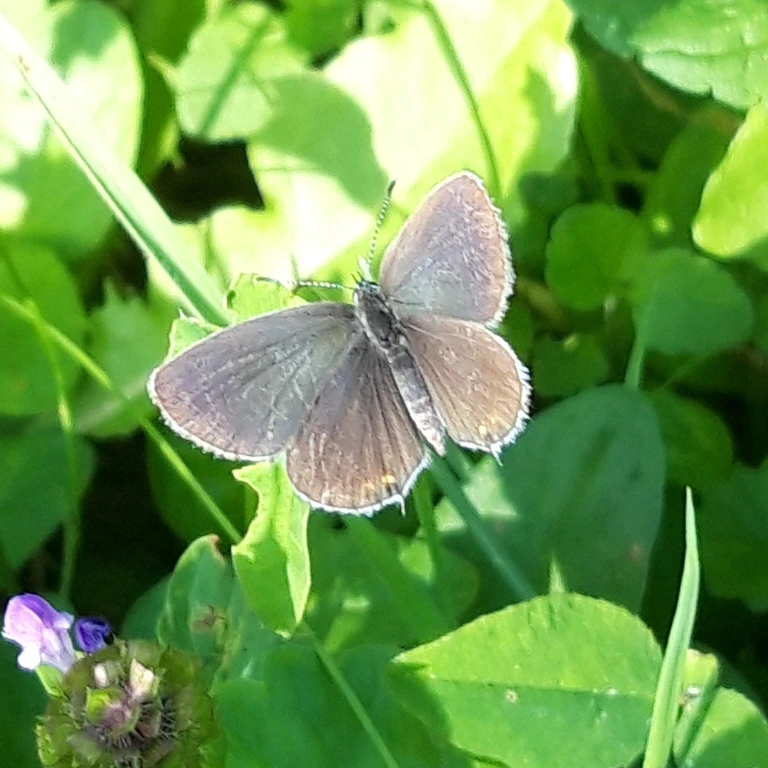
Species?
Cupido argiades (also Elkalyce argiades)
